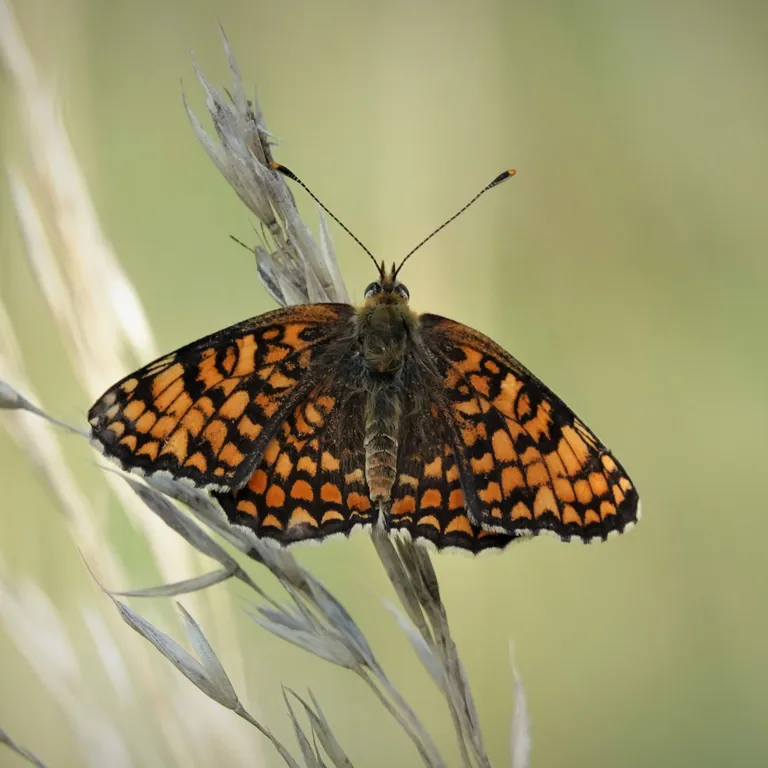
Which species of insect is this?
Melitaea phoebe
